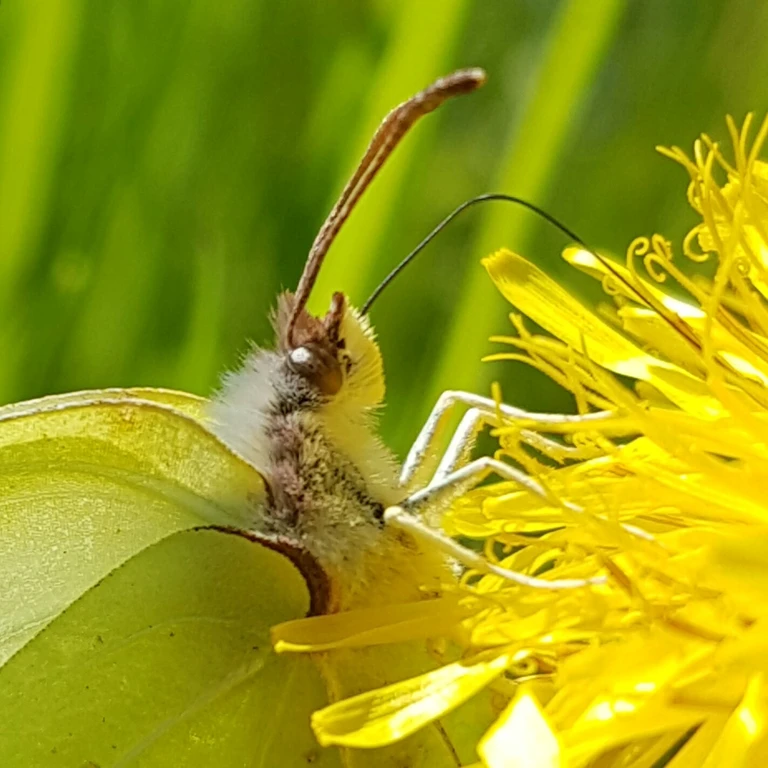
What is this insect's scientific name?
Gonepteryx rhamni
